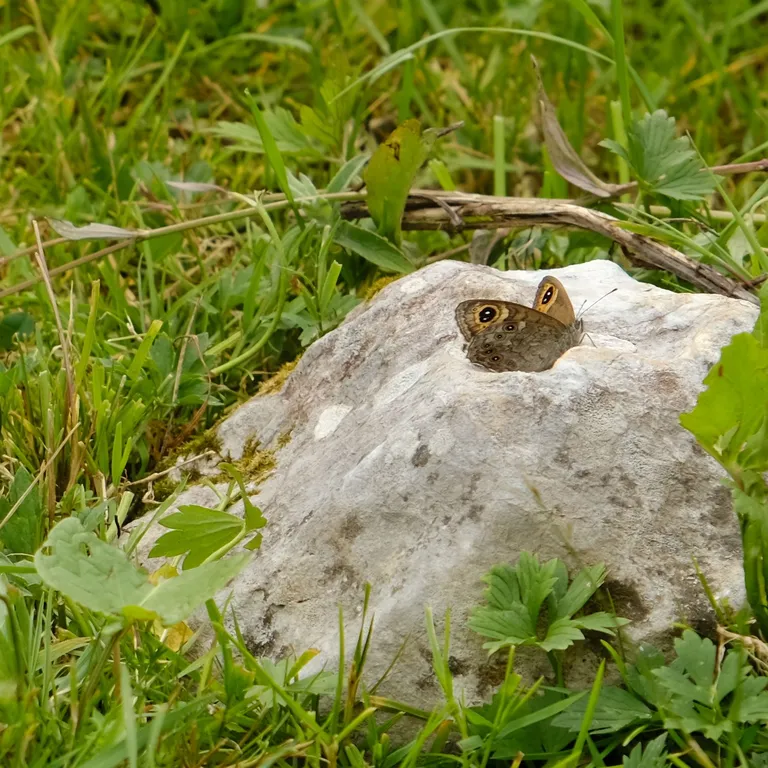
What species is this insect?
Lasiommata maera (also Pararge maera)
